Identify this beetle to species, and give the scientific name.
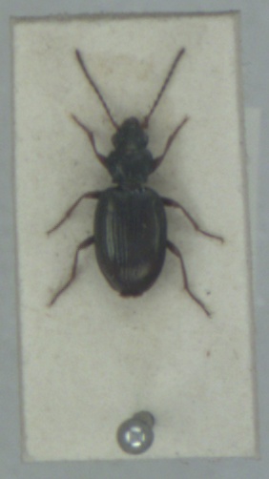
Bembidion deletum
